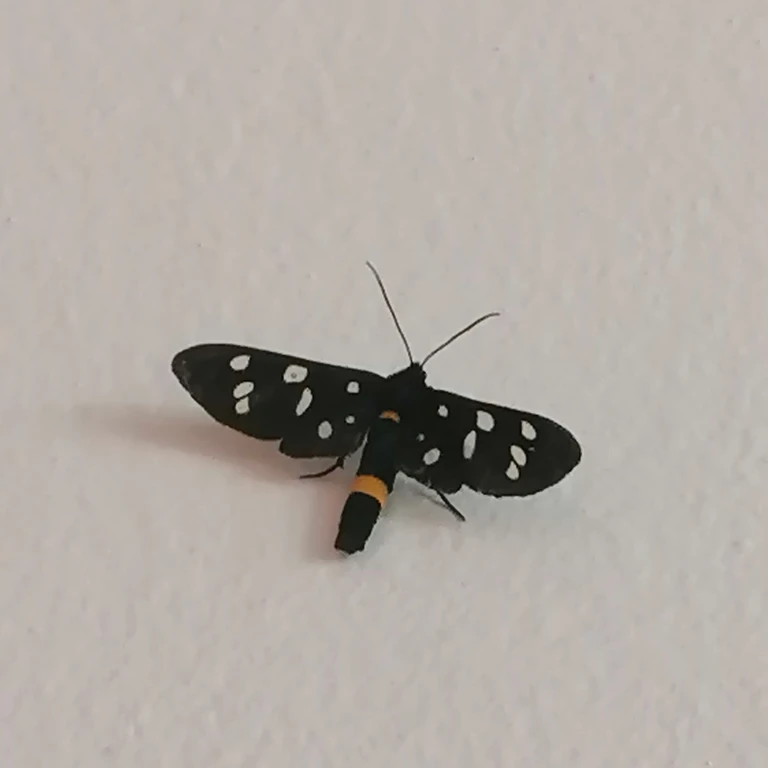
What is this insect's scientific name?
Amata phegea
